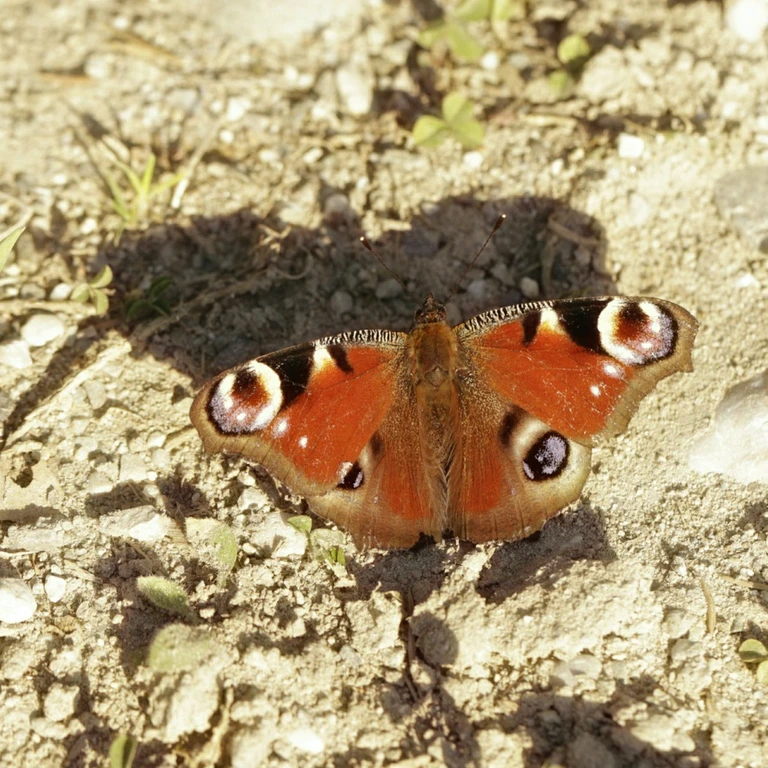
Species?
Aglais io
